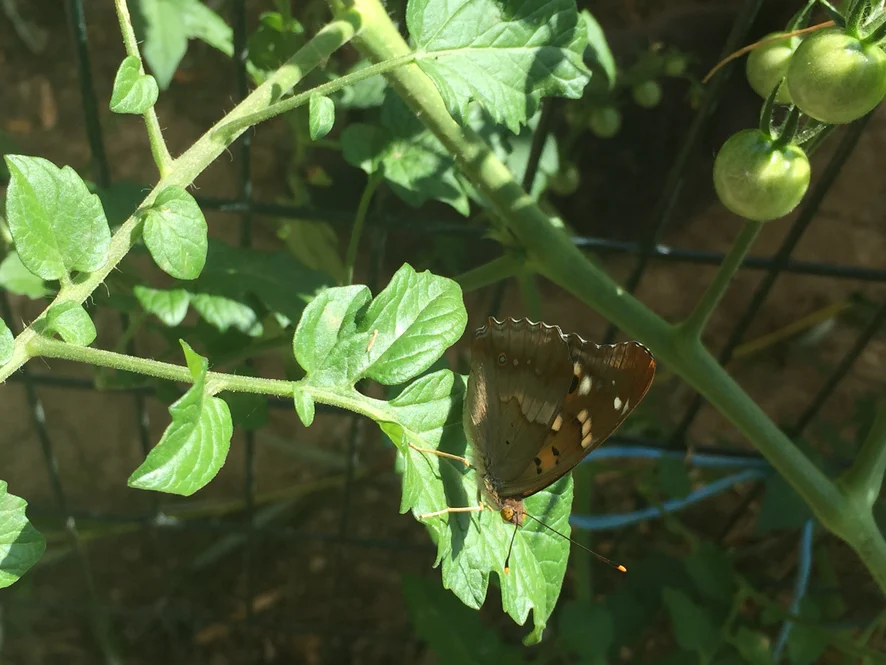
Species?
Apatura ilia
